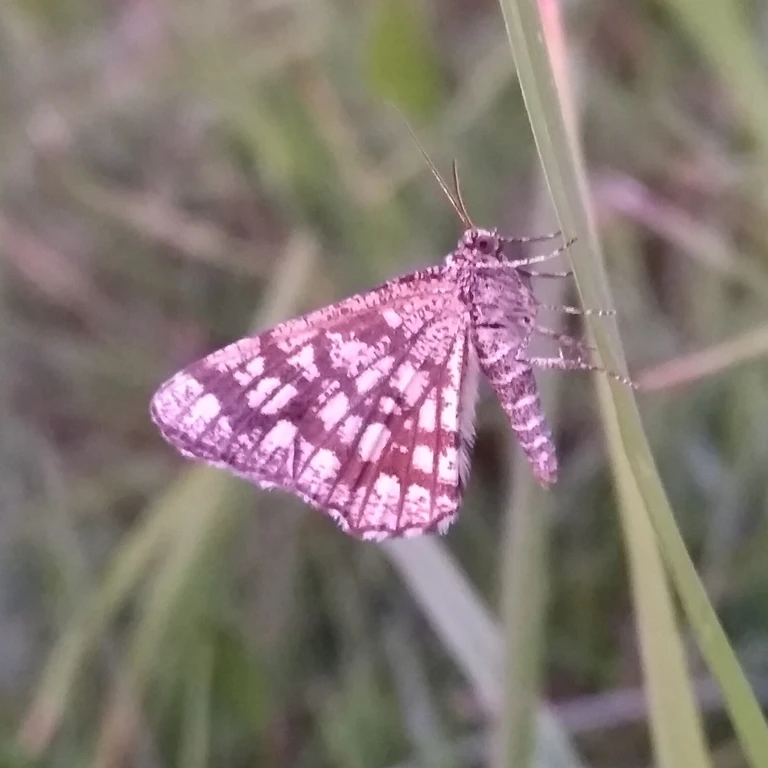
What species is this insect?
Chiasmia clathrata
